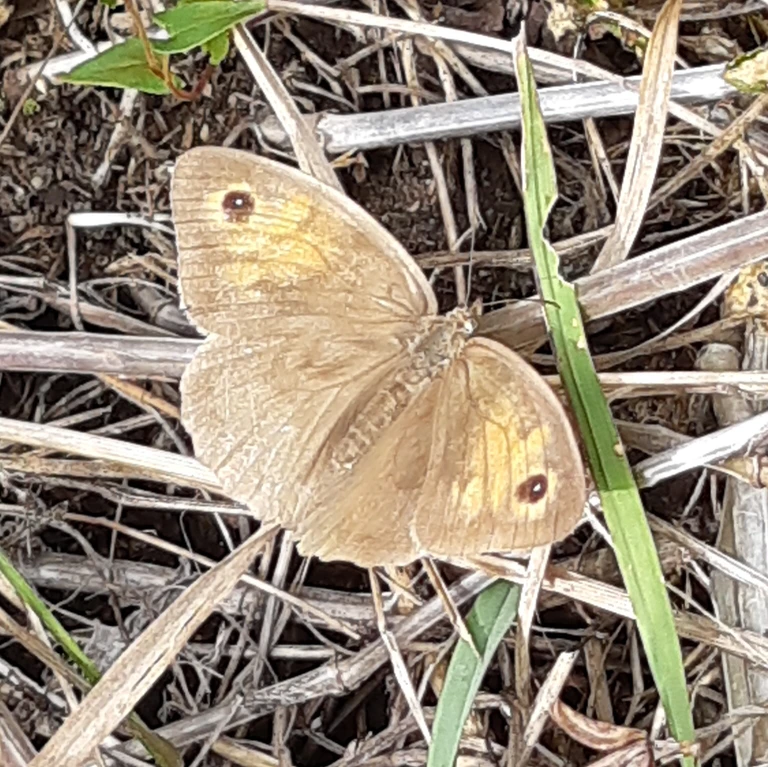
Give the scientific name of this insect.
Maniola jurtina
